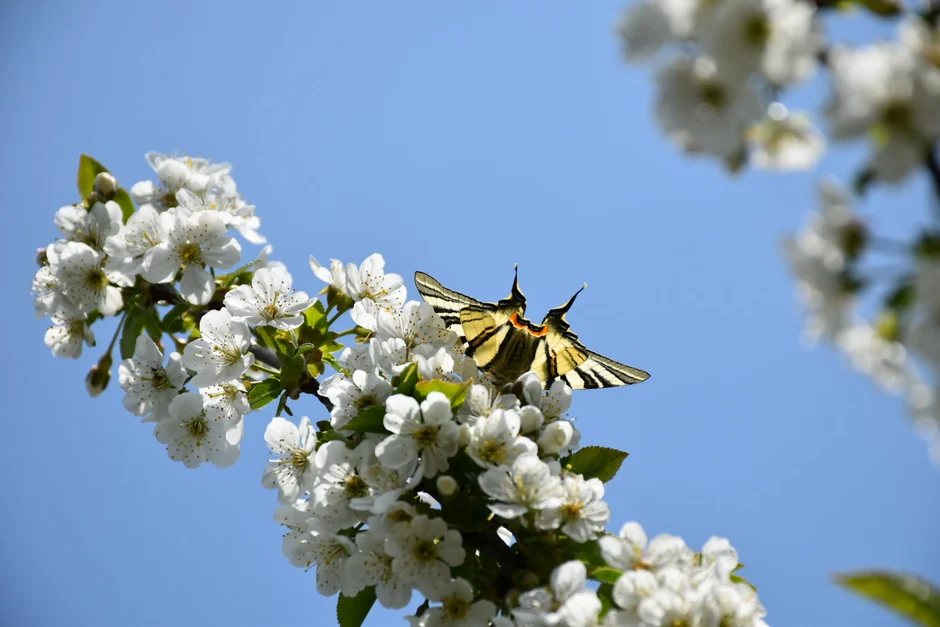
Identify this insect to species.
Iphiclides podalirius
